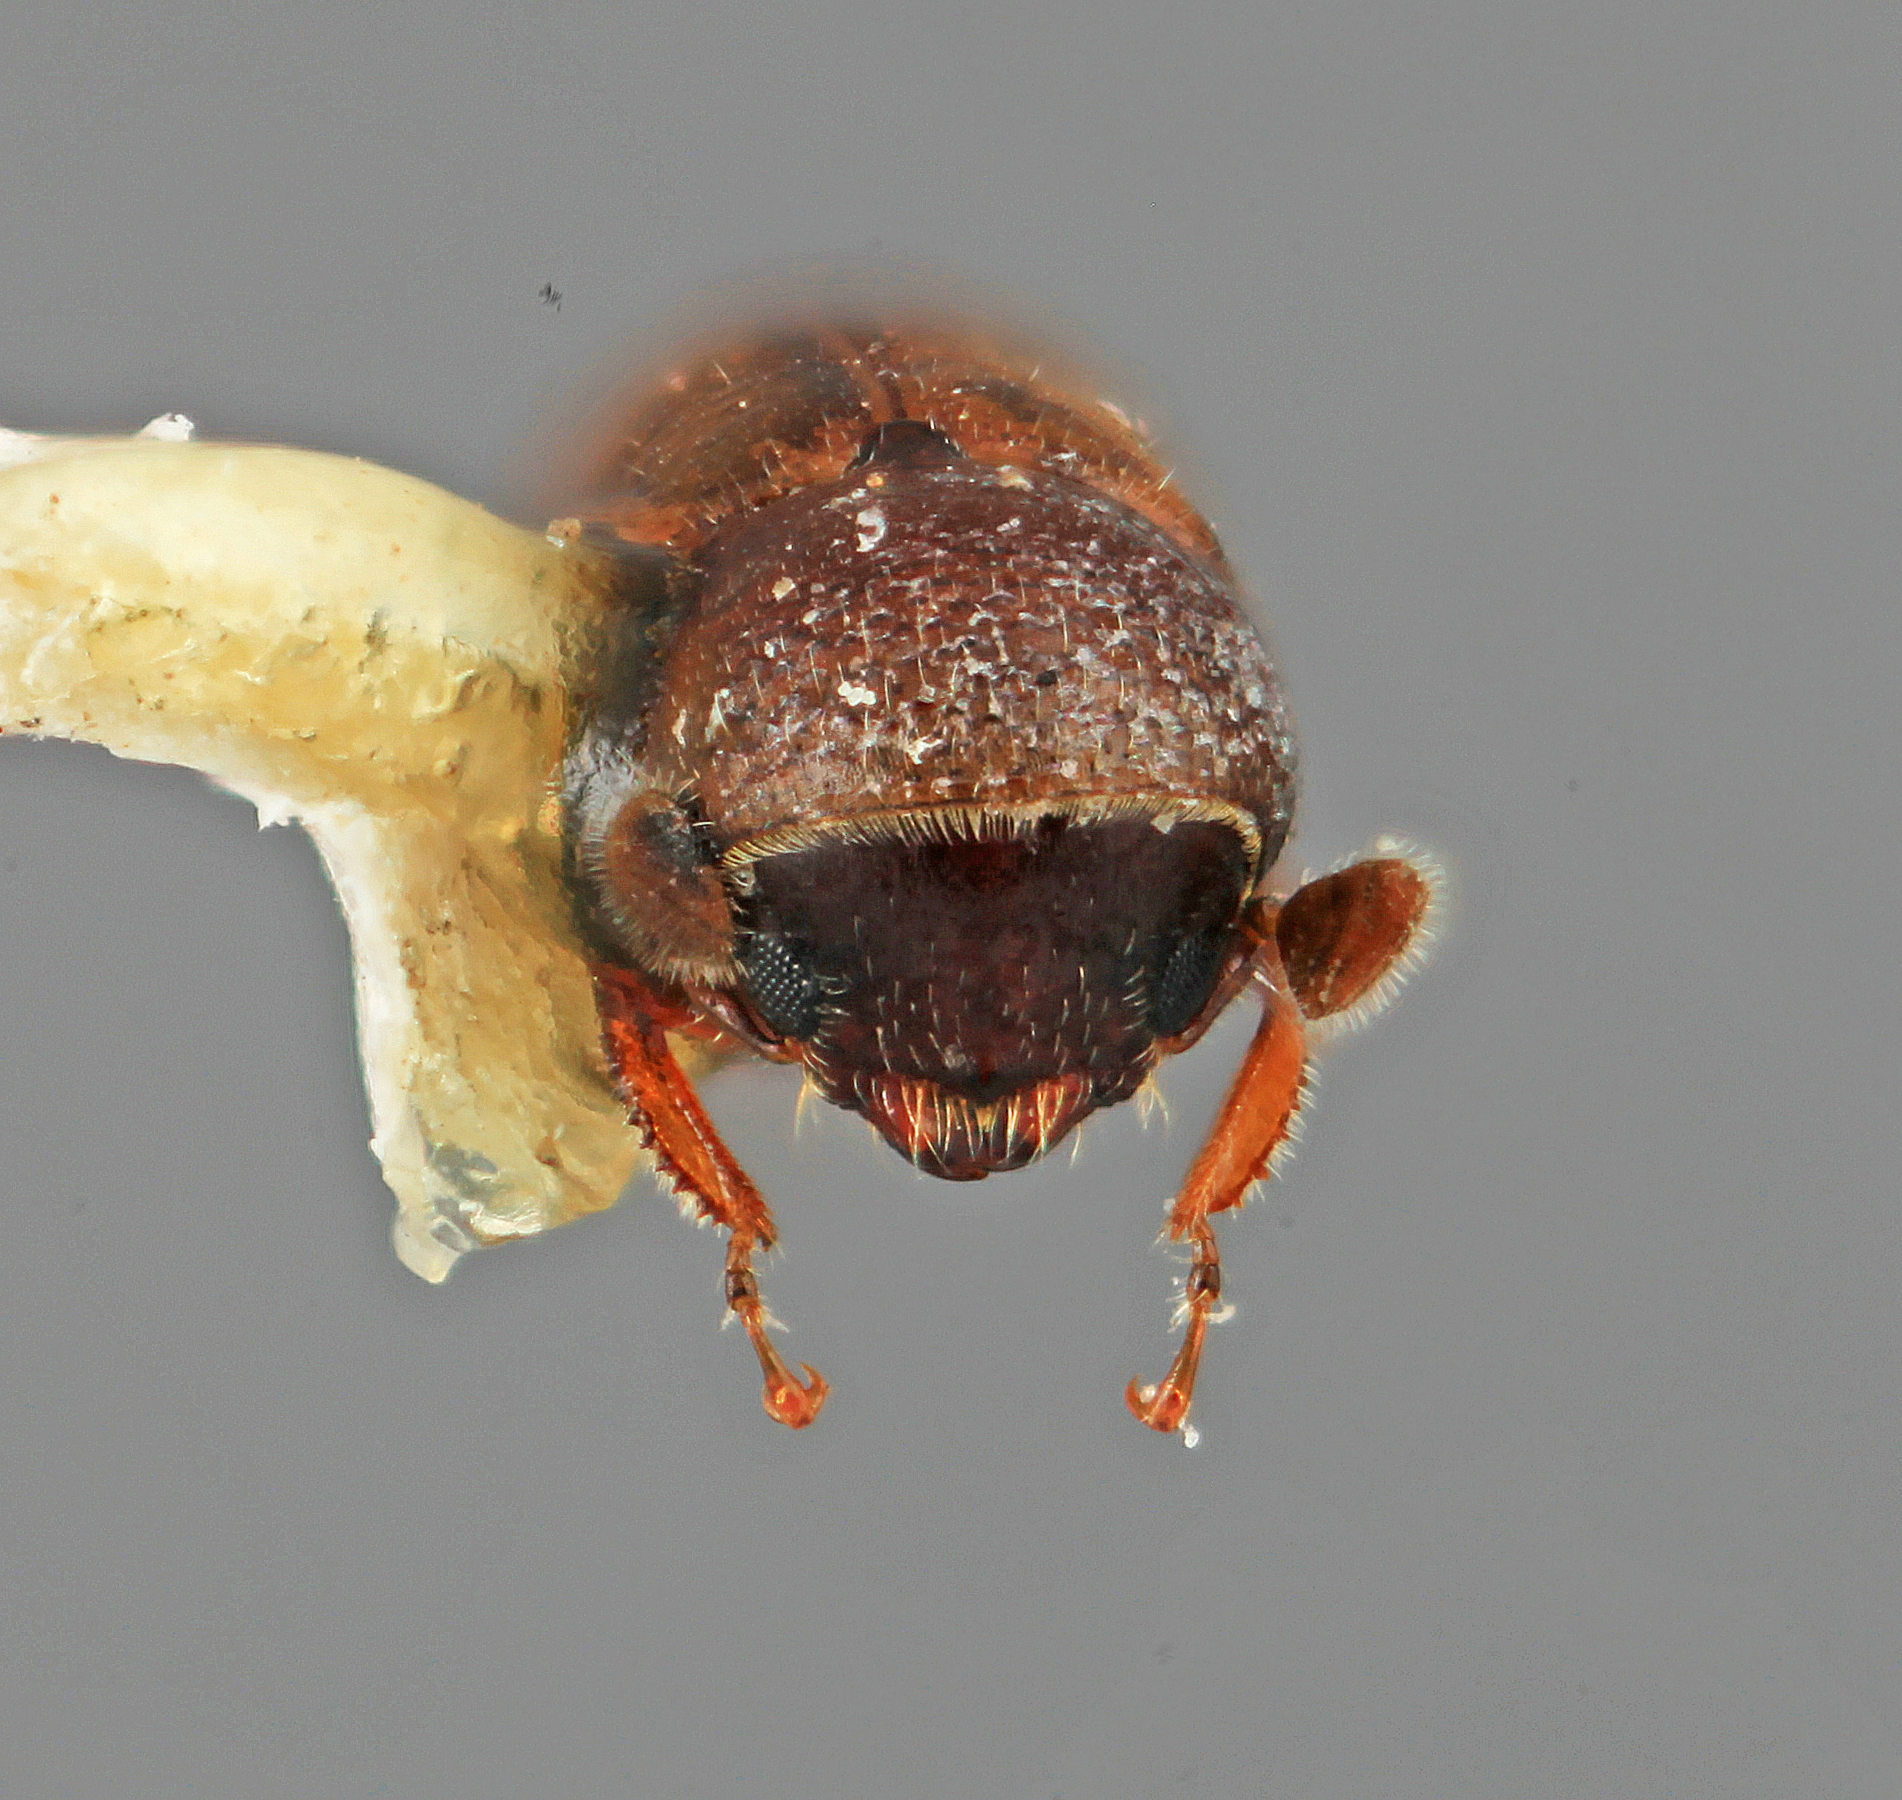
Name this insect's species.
Microcorthylus vescus
